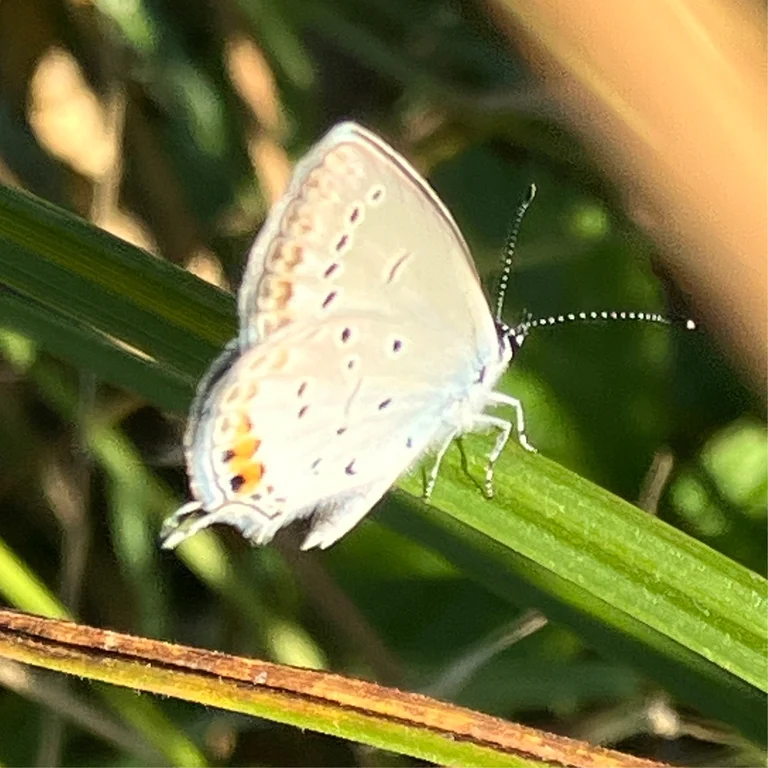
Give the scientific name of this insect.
Cupido argiades (also Elkalyce argiades)
